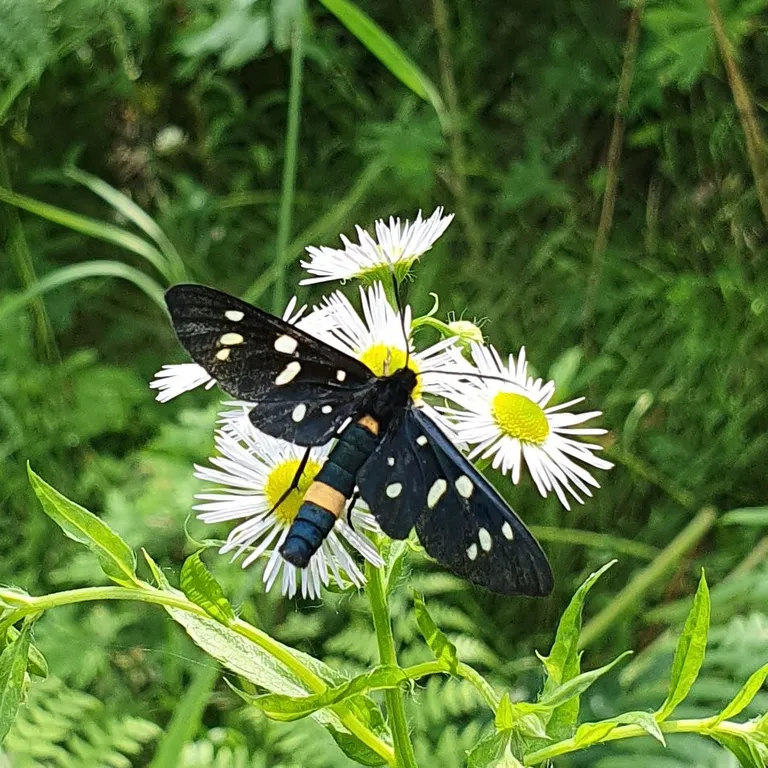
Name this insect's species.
Amata phegea
